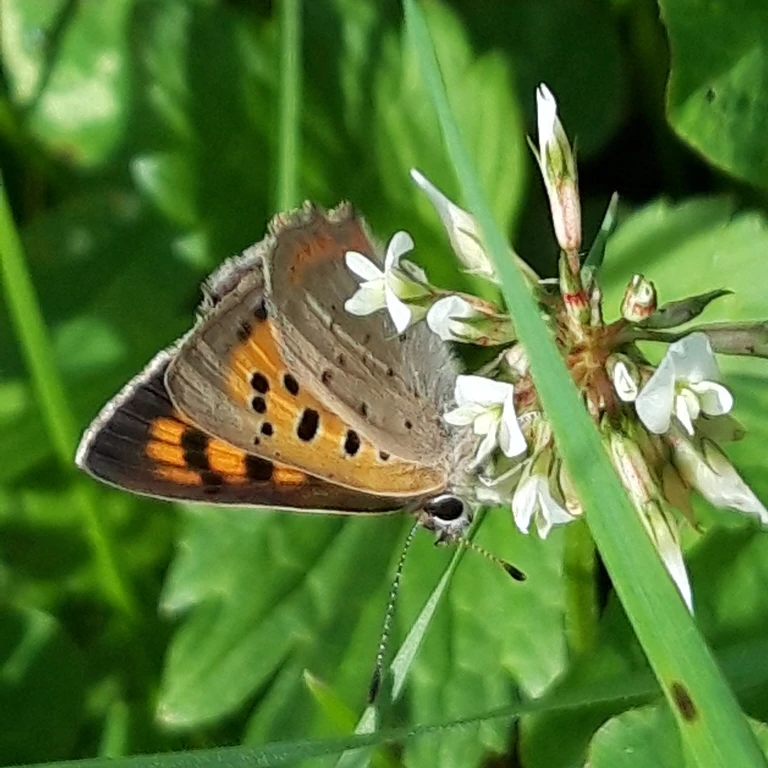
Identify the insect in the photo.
Lycaena phlaeas
